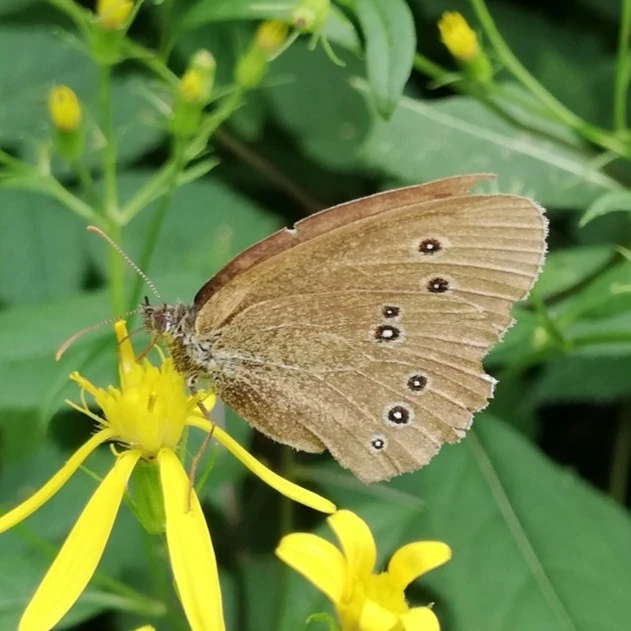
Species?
Aphantopus hyperantus
